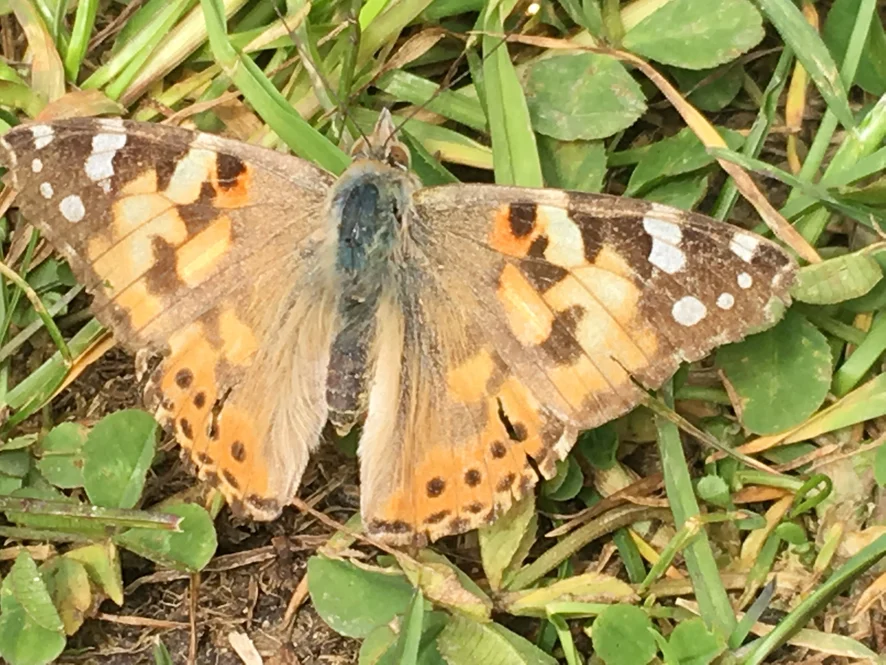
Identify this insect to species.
Vanessa cardui
